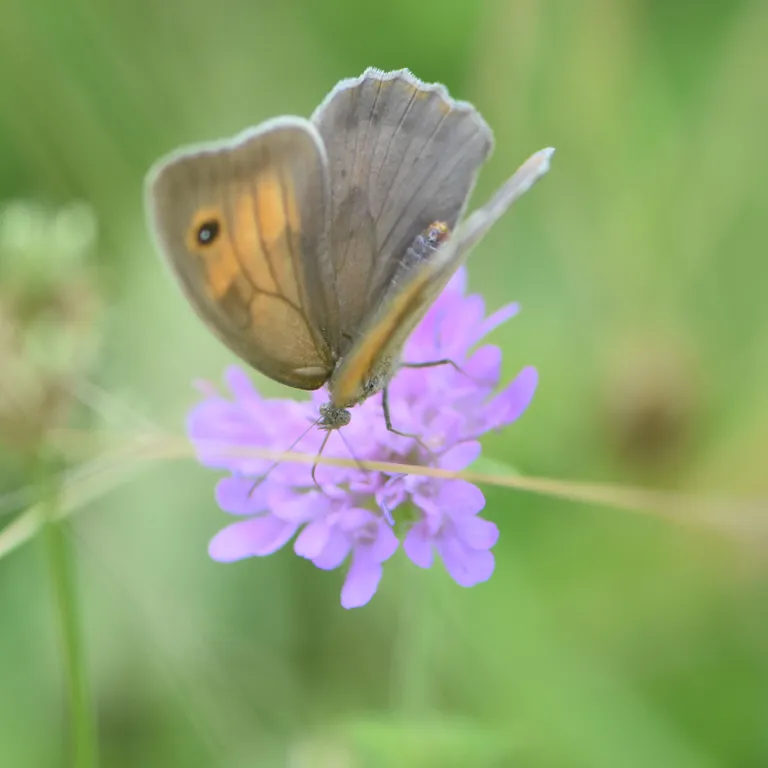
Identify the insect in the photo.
Maniola jurtina
